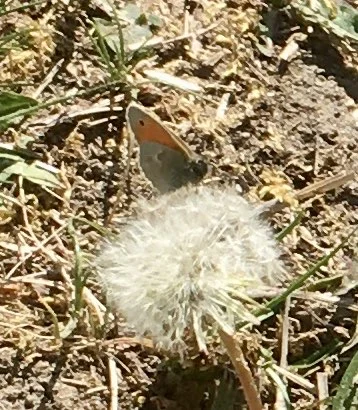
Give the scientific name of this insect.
Coenonympha pamphilus
